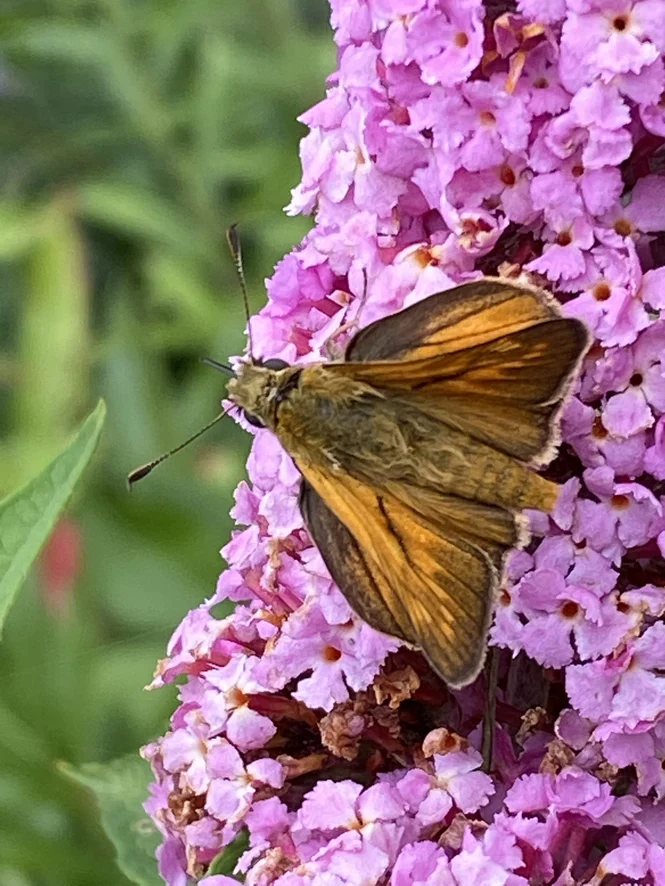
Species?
Ochlodes sylvanus (also Ochlodes venata)
